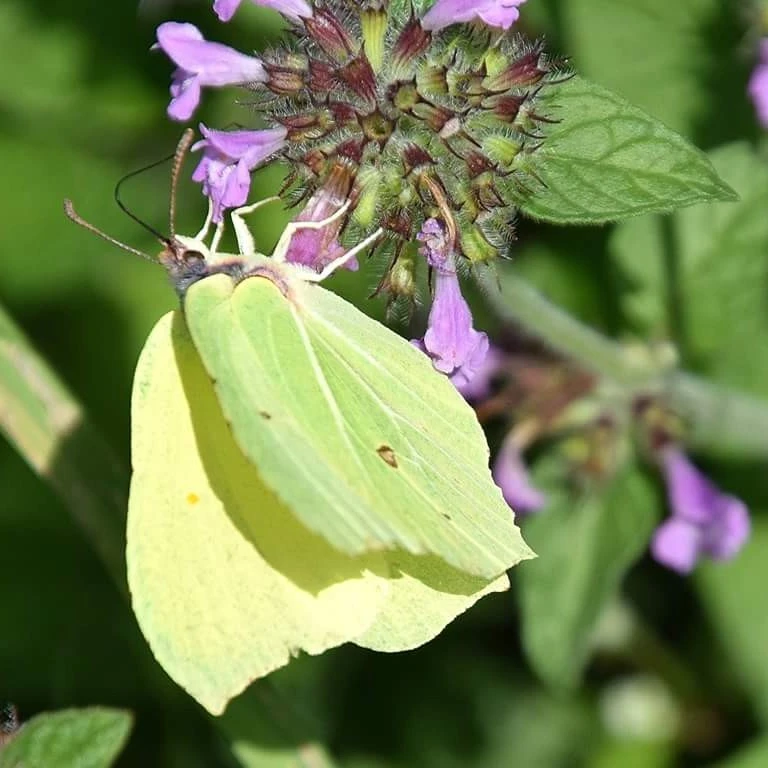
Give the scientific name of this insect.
Gonepteryx rhamni
